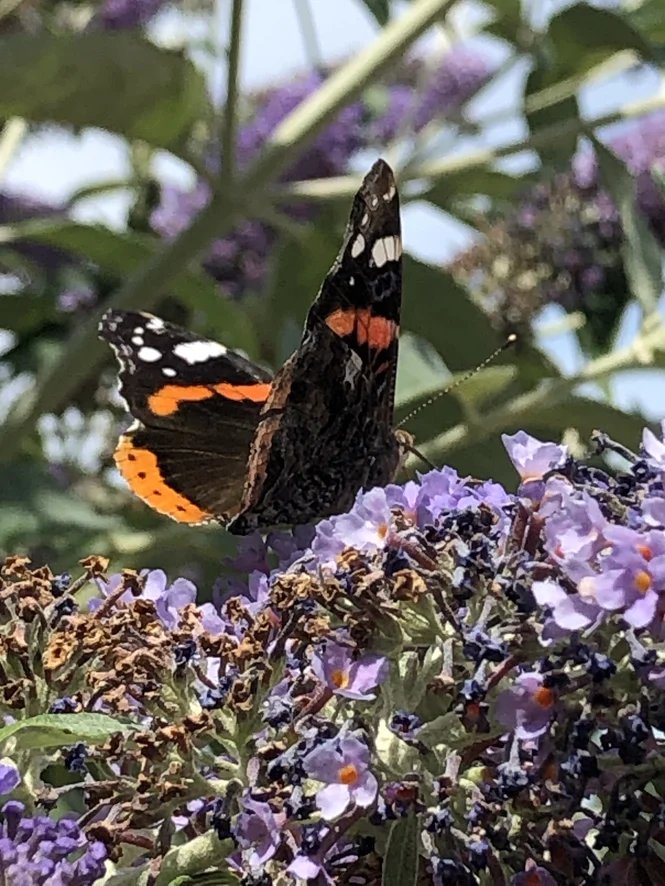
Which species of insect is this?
Vanessa atalanta
